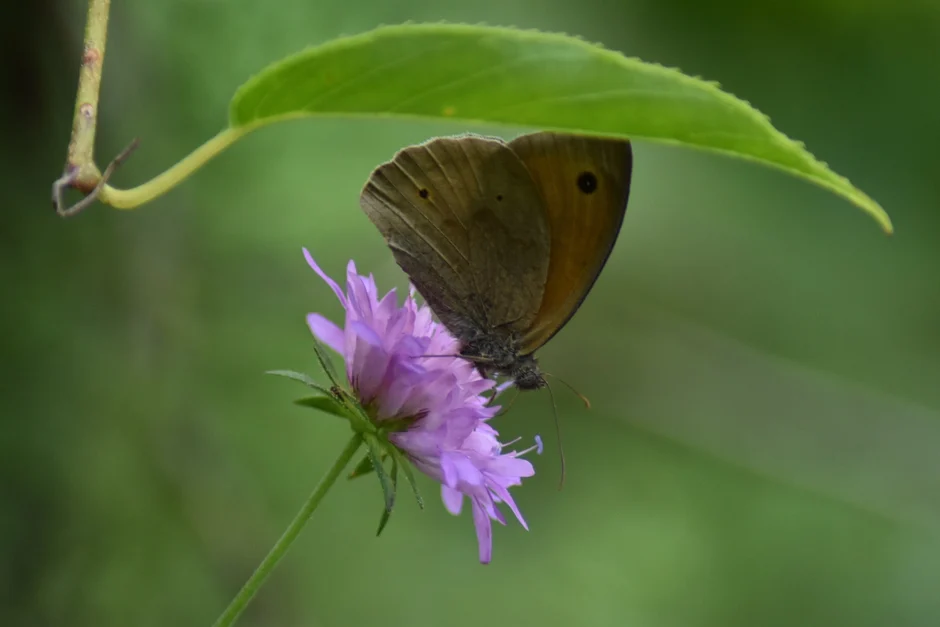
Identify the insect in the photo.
Maniola jurtina
